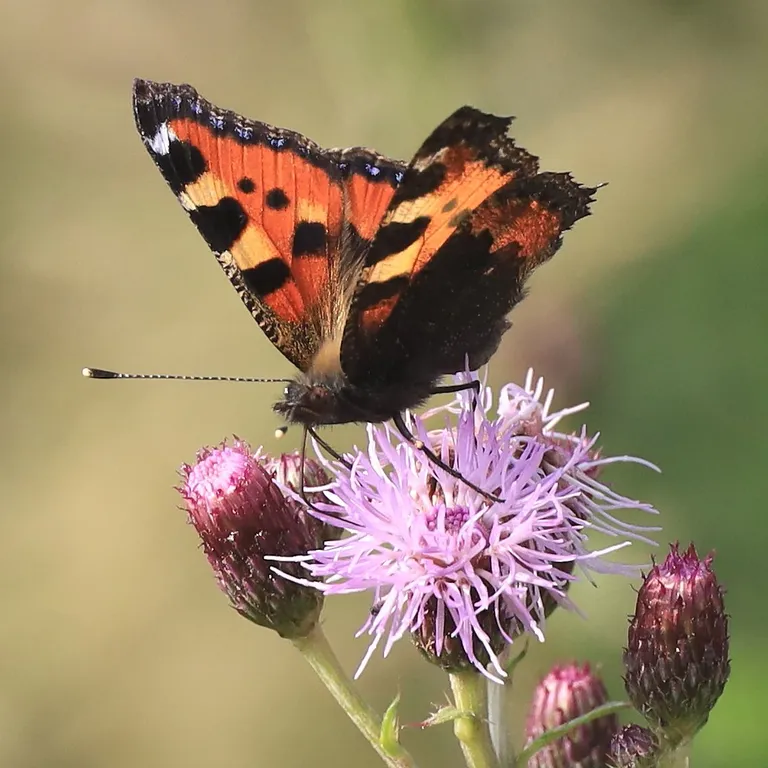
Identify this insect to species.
Aglais urticae
